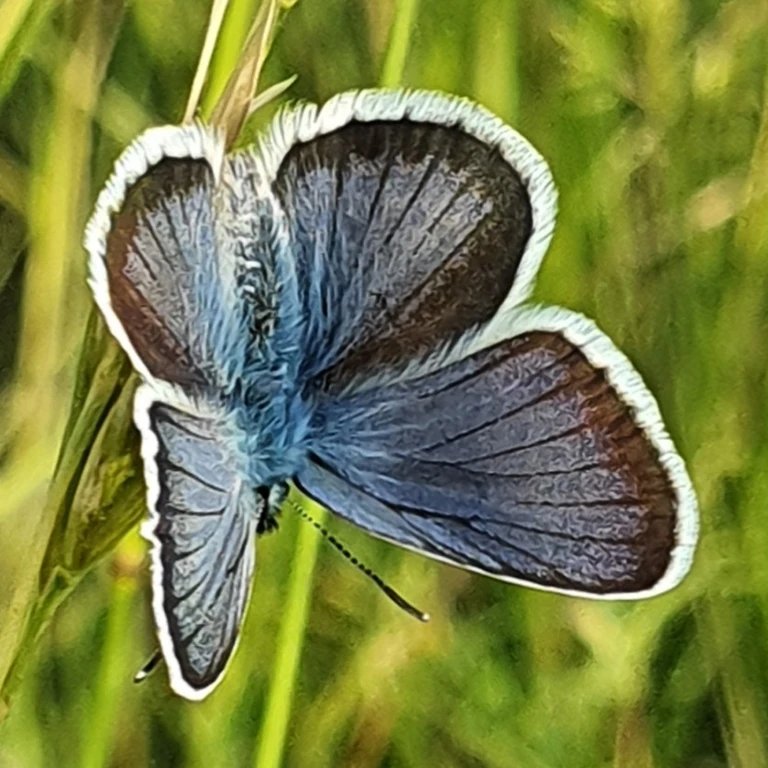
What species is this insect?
Plebejus argus
